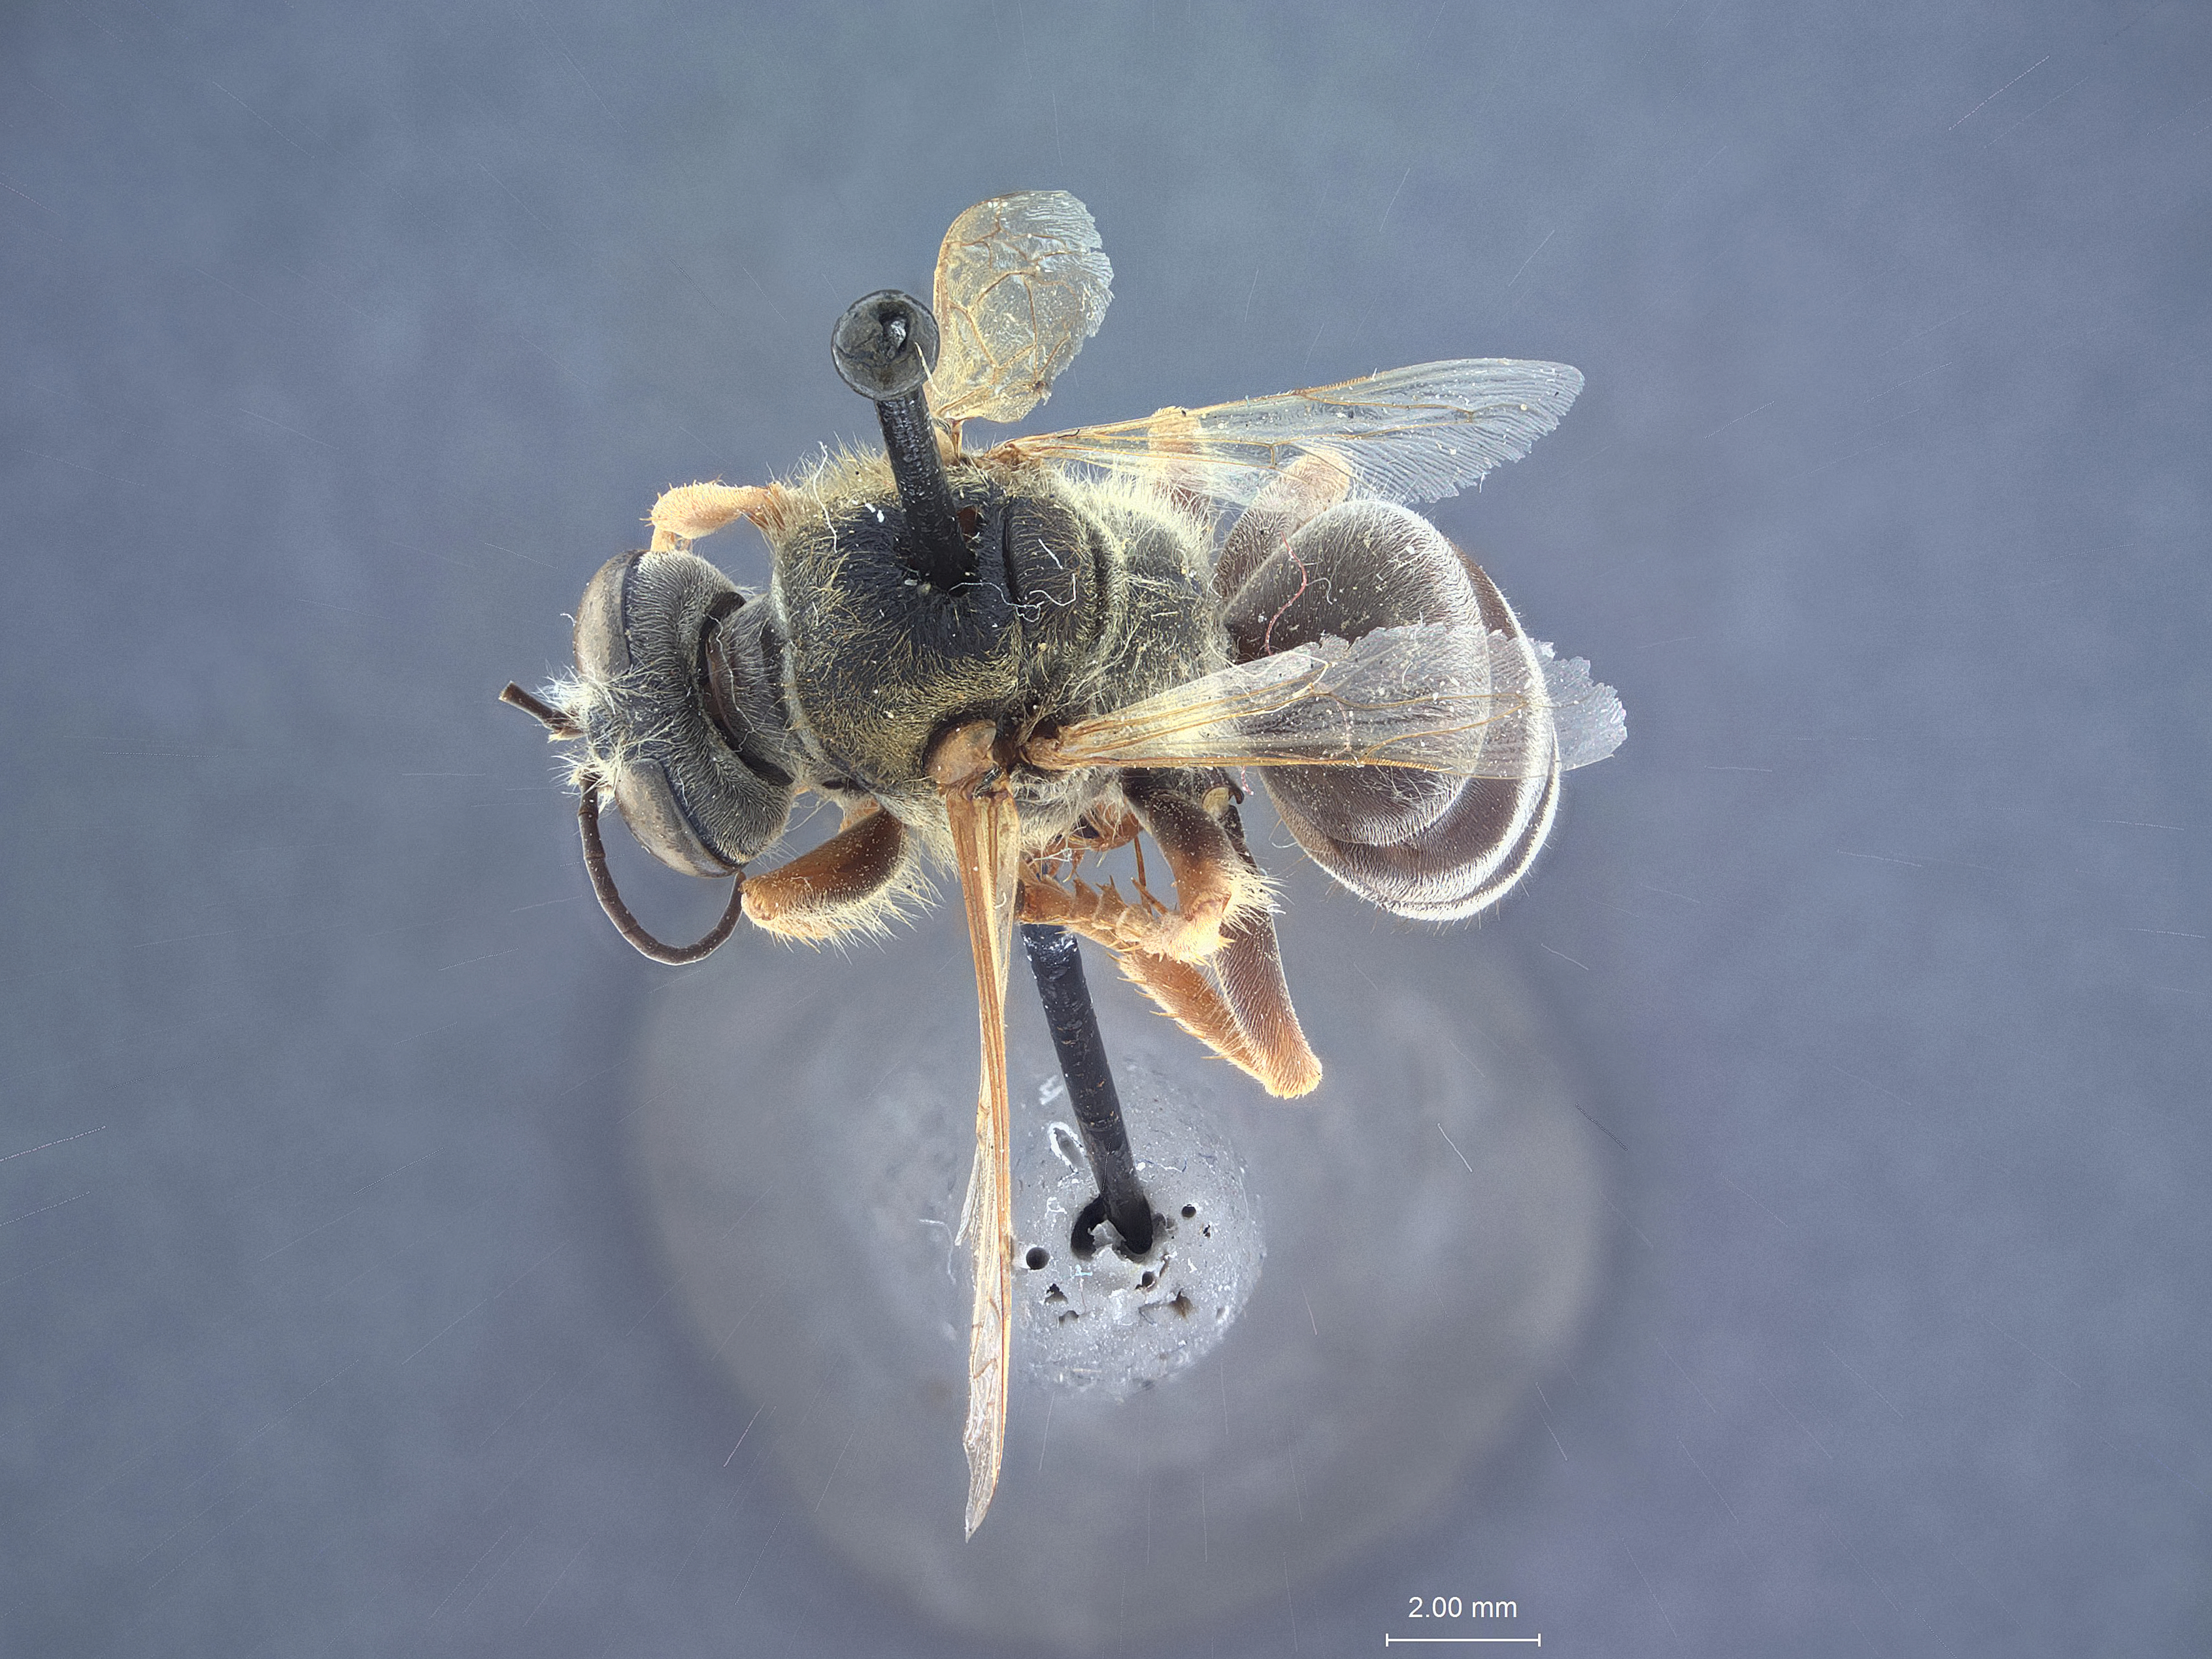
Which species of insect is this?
Tachytes propinquus
